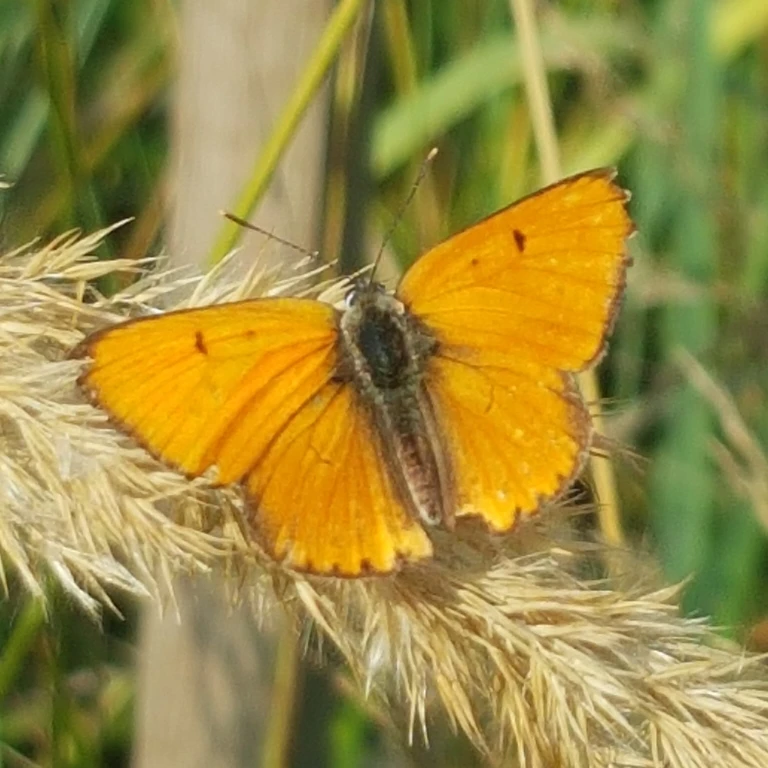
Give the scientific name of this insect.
Lycaena dispar
